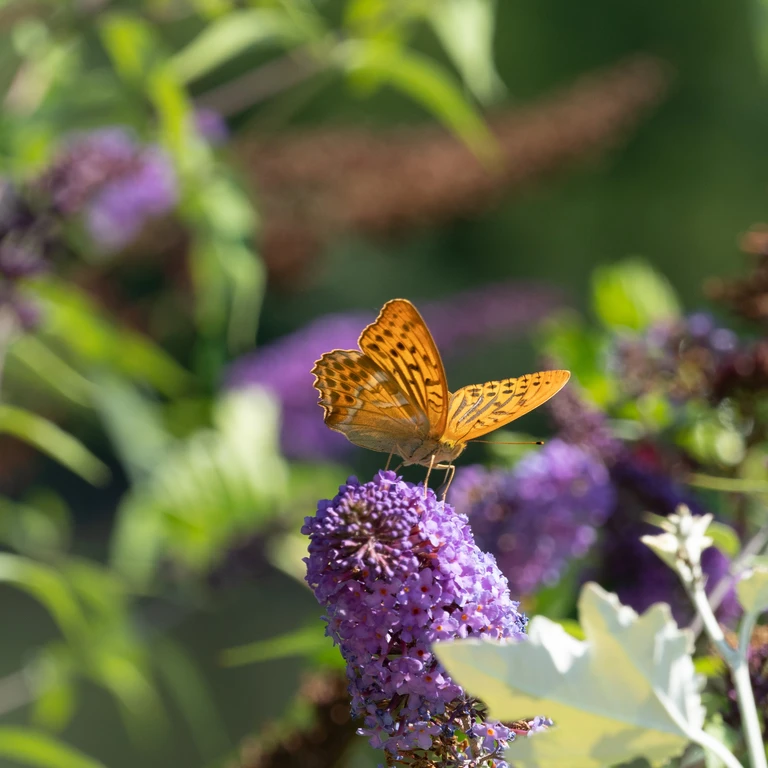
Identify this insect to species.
Argynnis paphia
